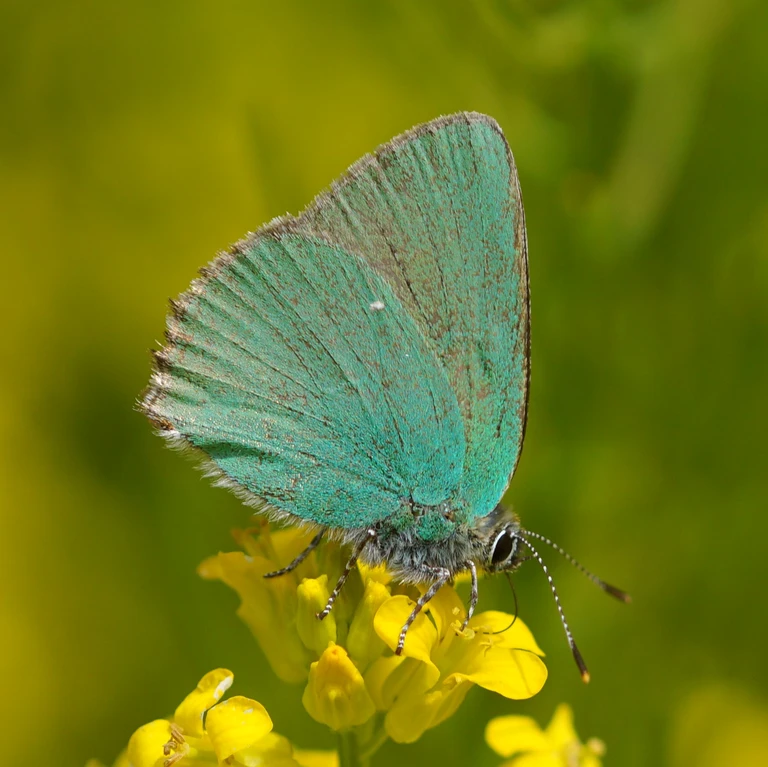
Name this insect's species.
Callophrys rubi
